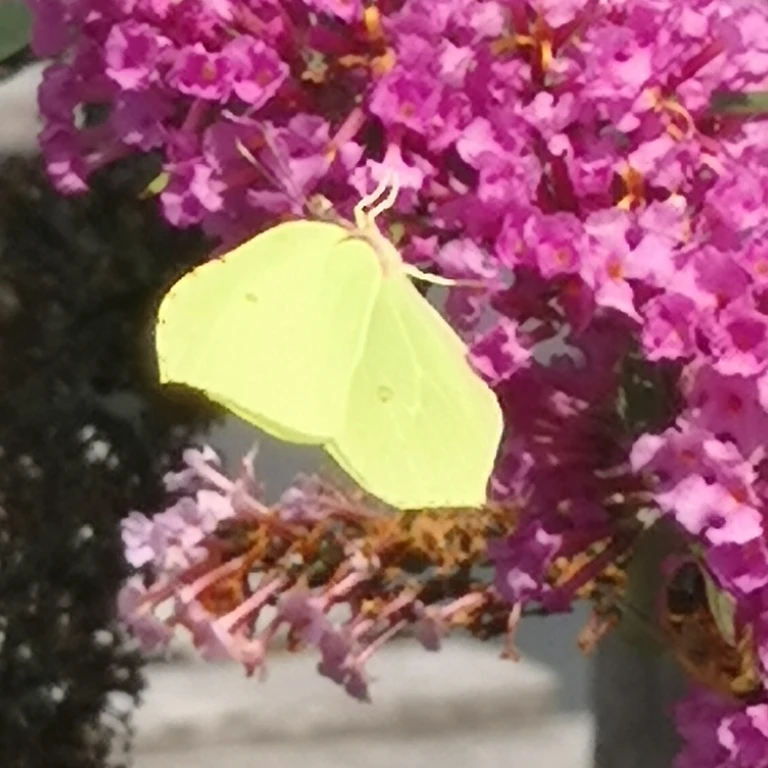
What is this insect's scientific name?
Gonepteryx rhamni
